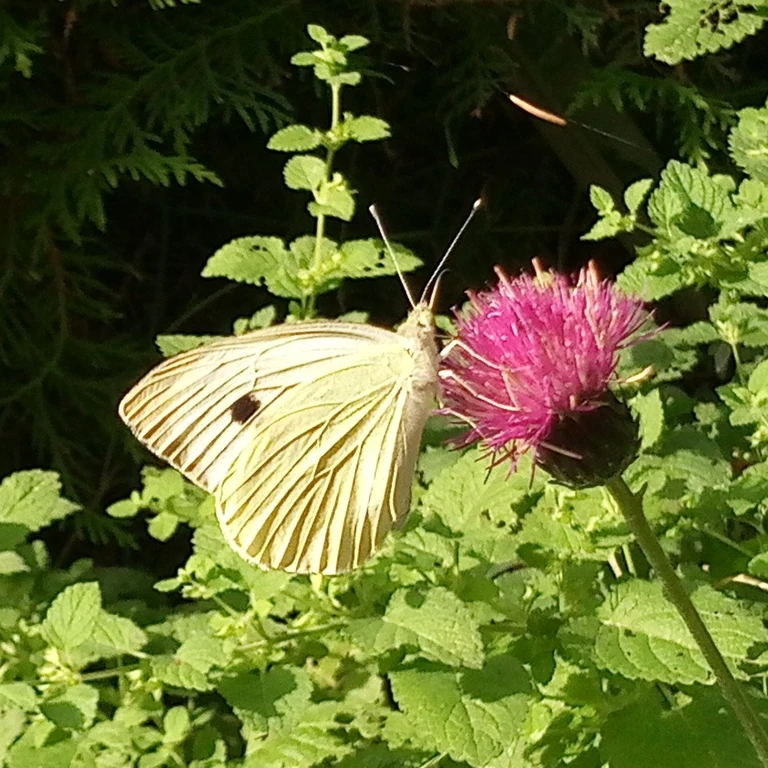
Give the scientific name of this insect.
Pieris brassicae
